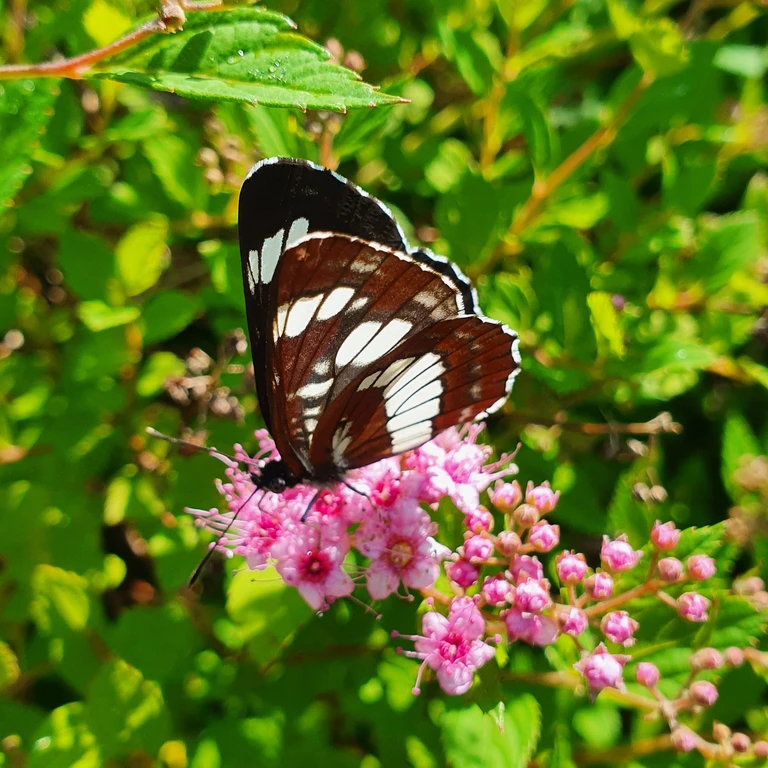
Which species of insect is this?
Neptis rivularis
